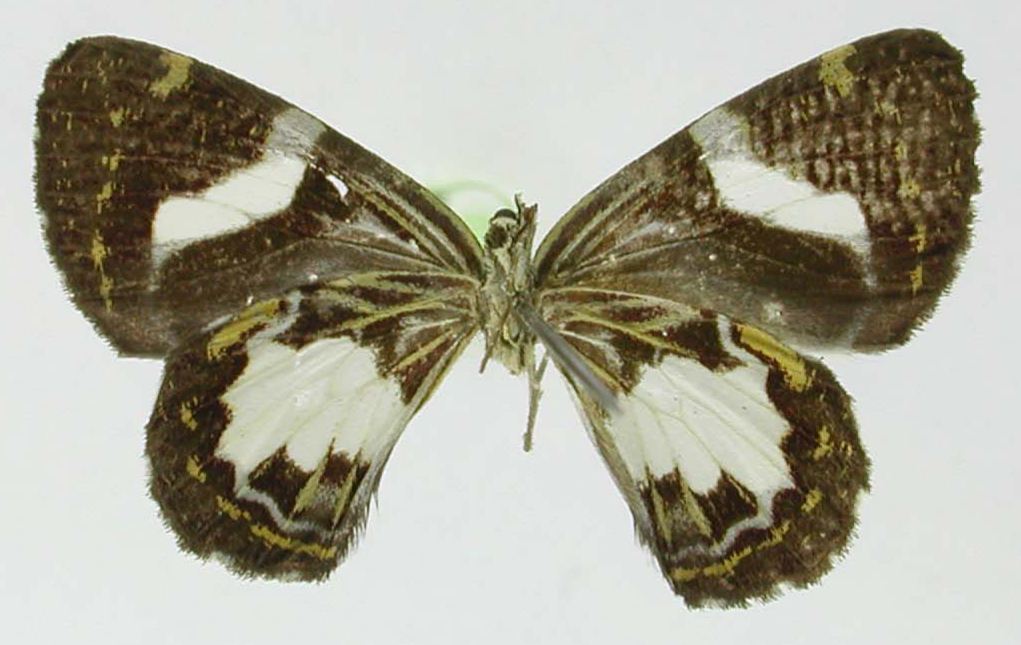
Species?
Heterusia tentaculifera
